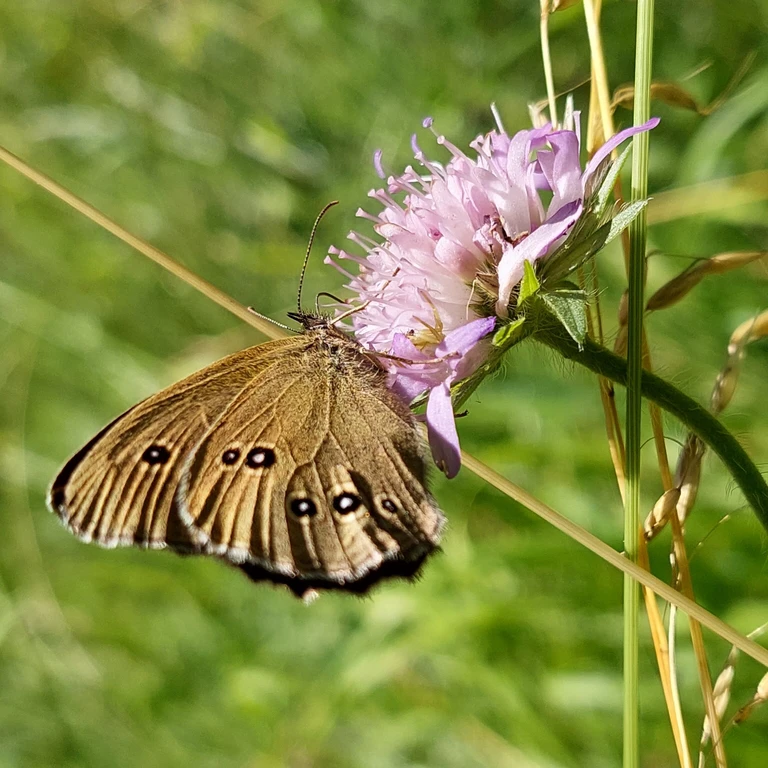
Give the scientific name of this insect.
Aphantopus hyperantus
